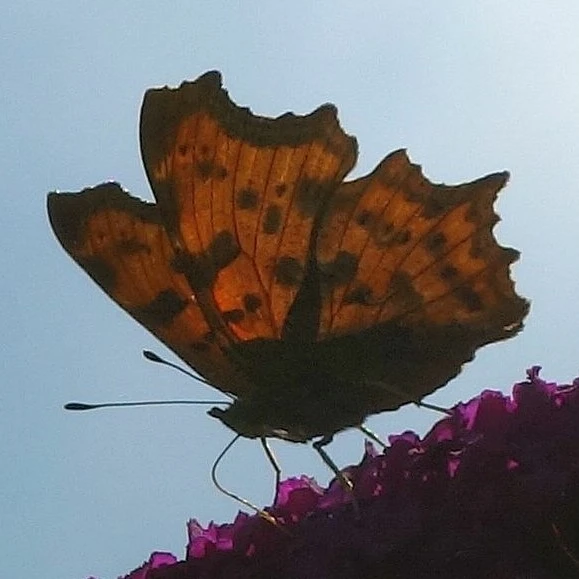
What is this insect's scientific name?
Polygonia c-album
